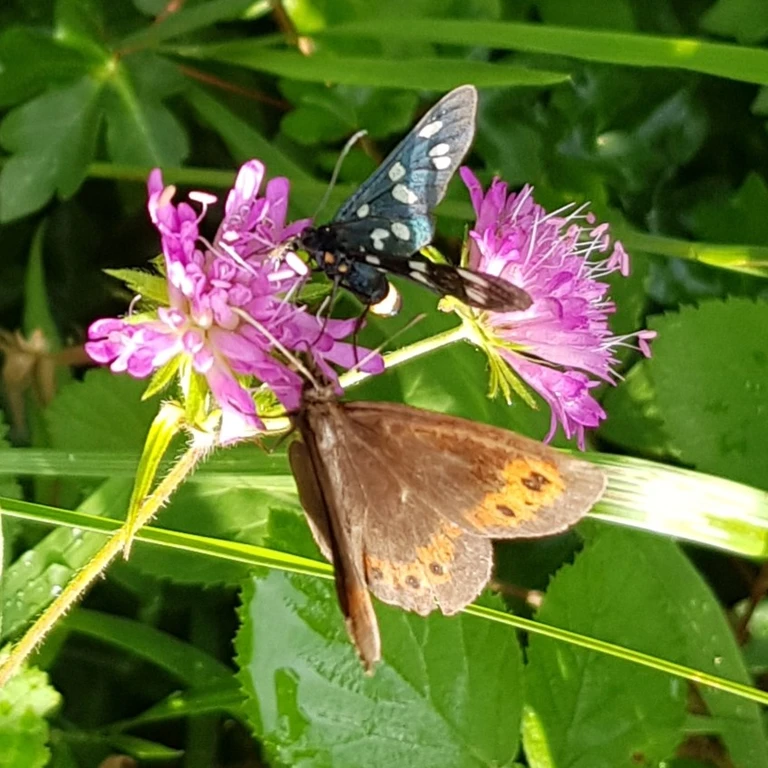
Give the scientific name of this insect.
Erebia aethiops
